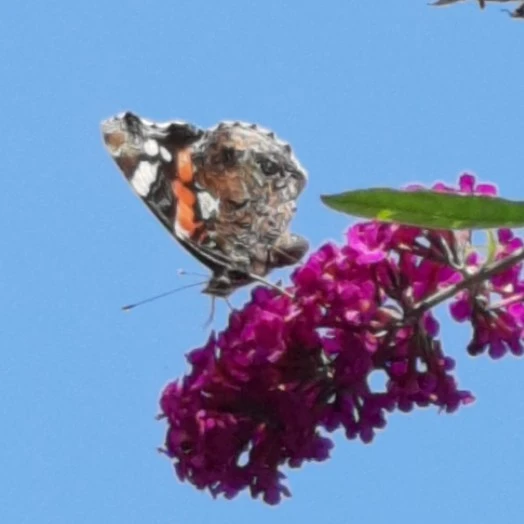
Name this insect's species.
Vanessa atalanta
